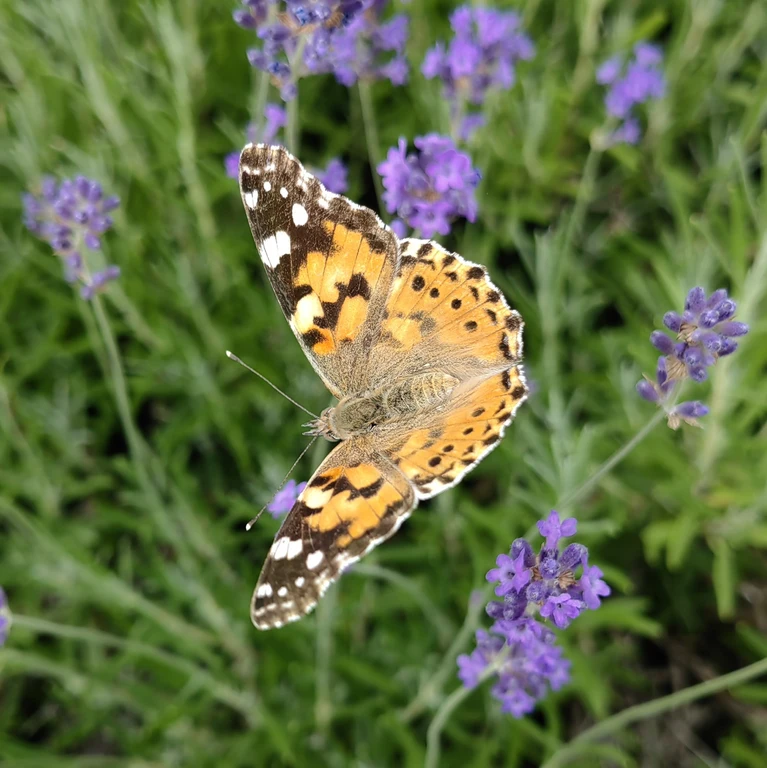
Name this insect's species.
Vanessa cardui
